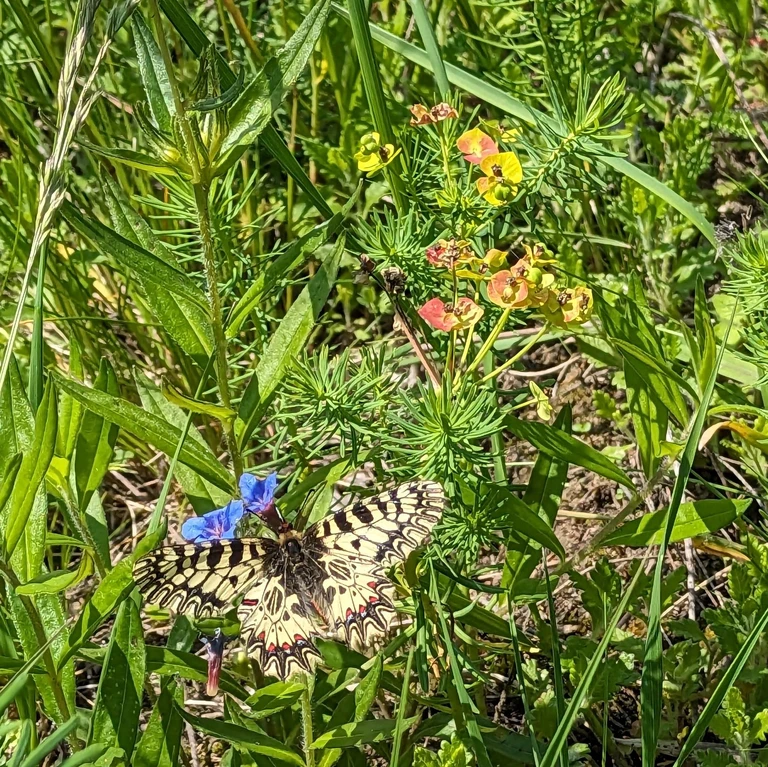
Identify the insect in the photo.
Zerynthia polyxena
